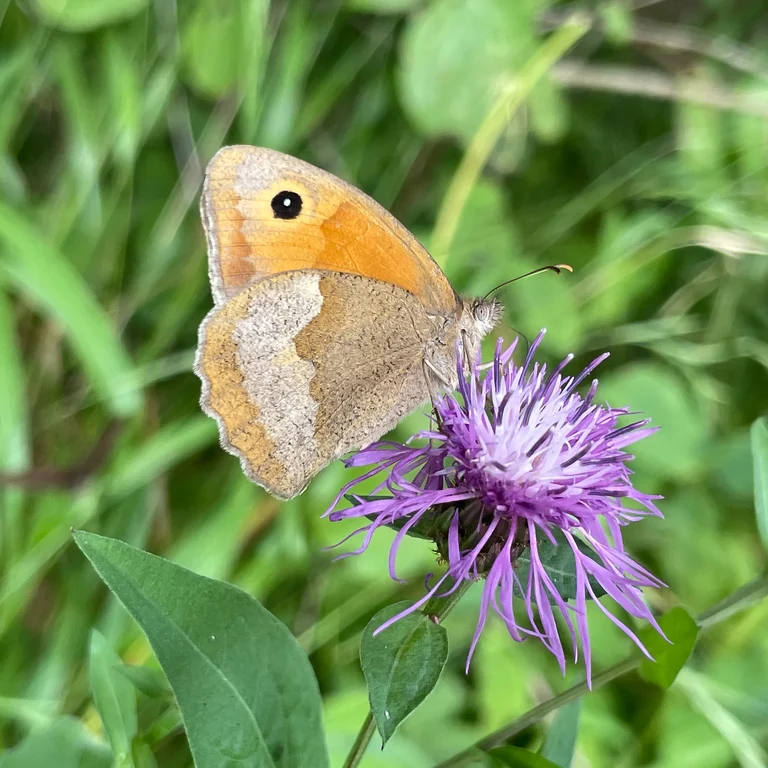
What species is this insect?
Maniola jurtina
